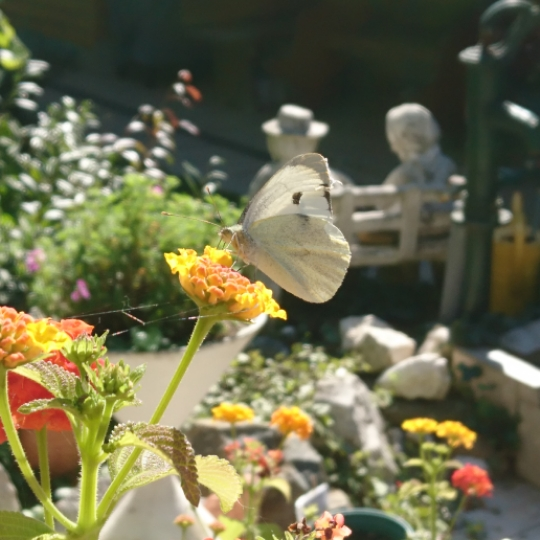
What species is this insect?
Pieris brassicae
